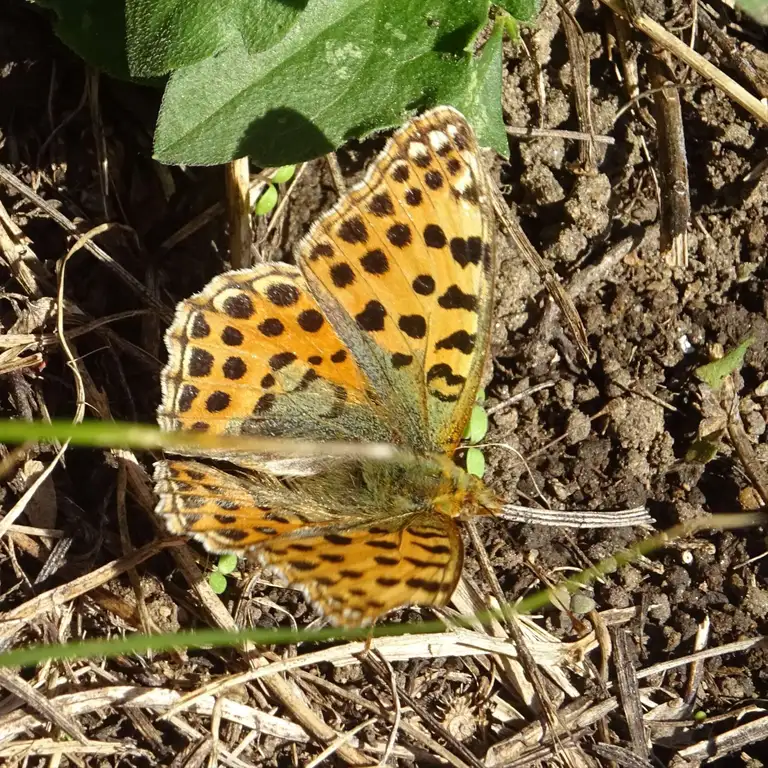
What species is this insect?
Issoria lathonia
